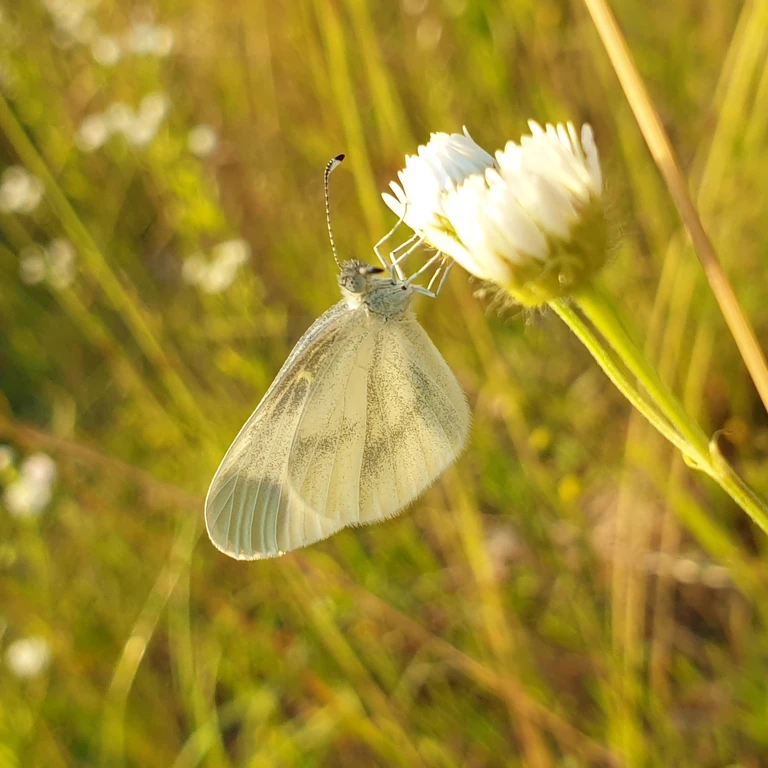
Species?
Leptidea sinapis/juvernica
